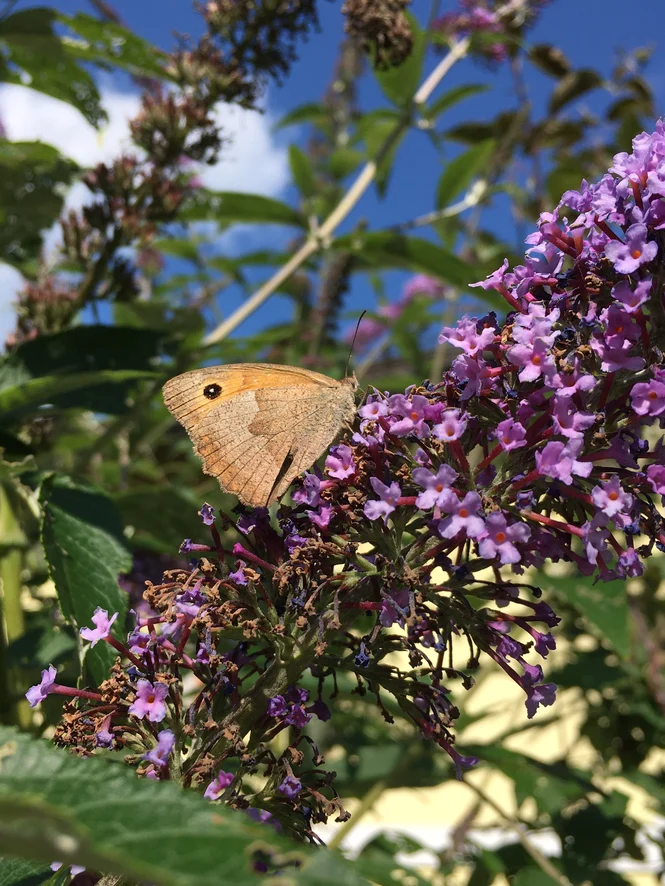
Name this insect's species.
Maniola jurtina
